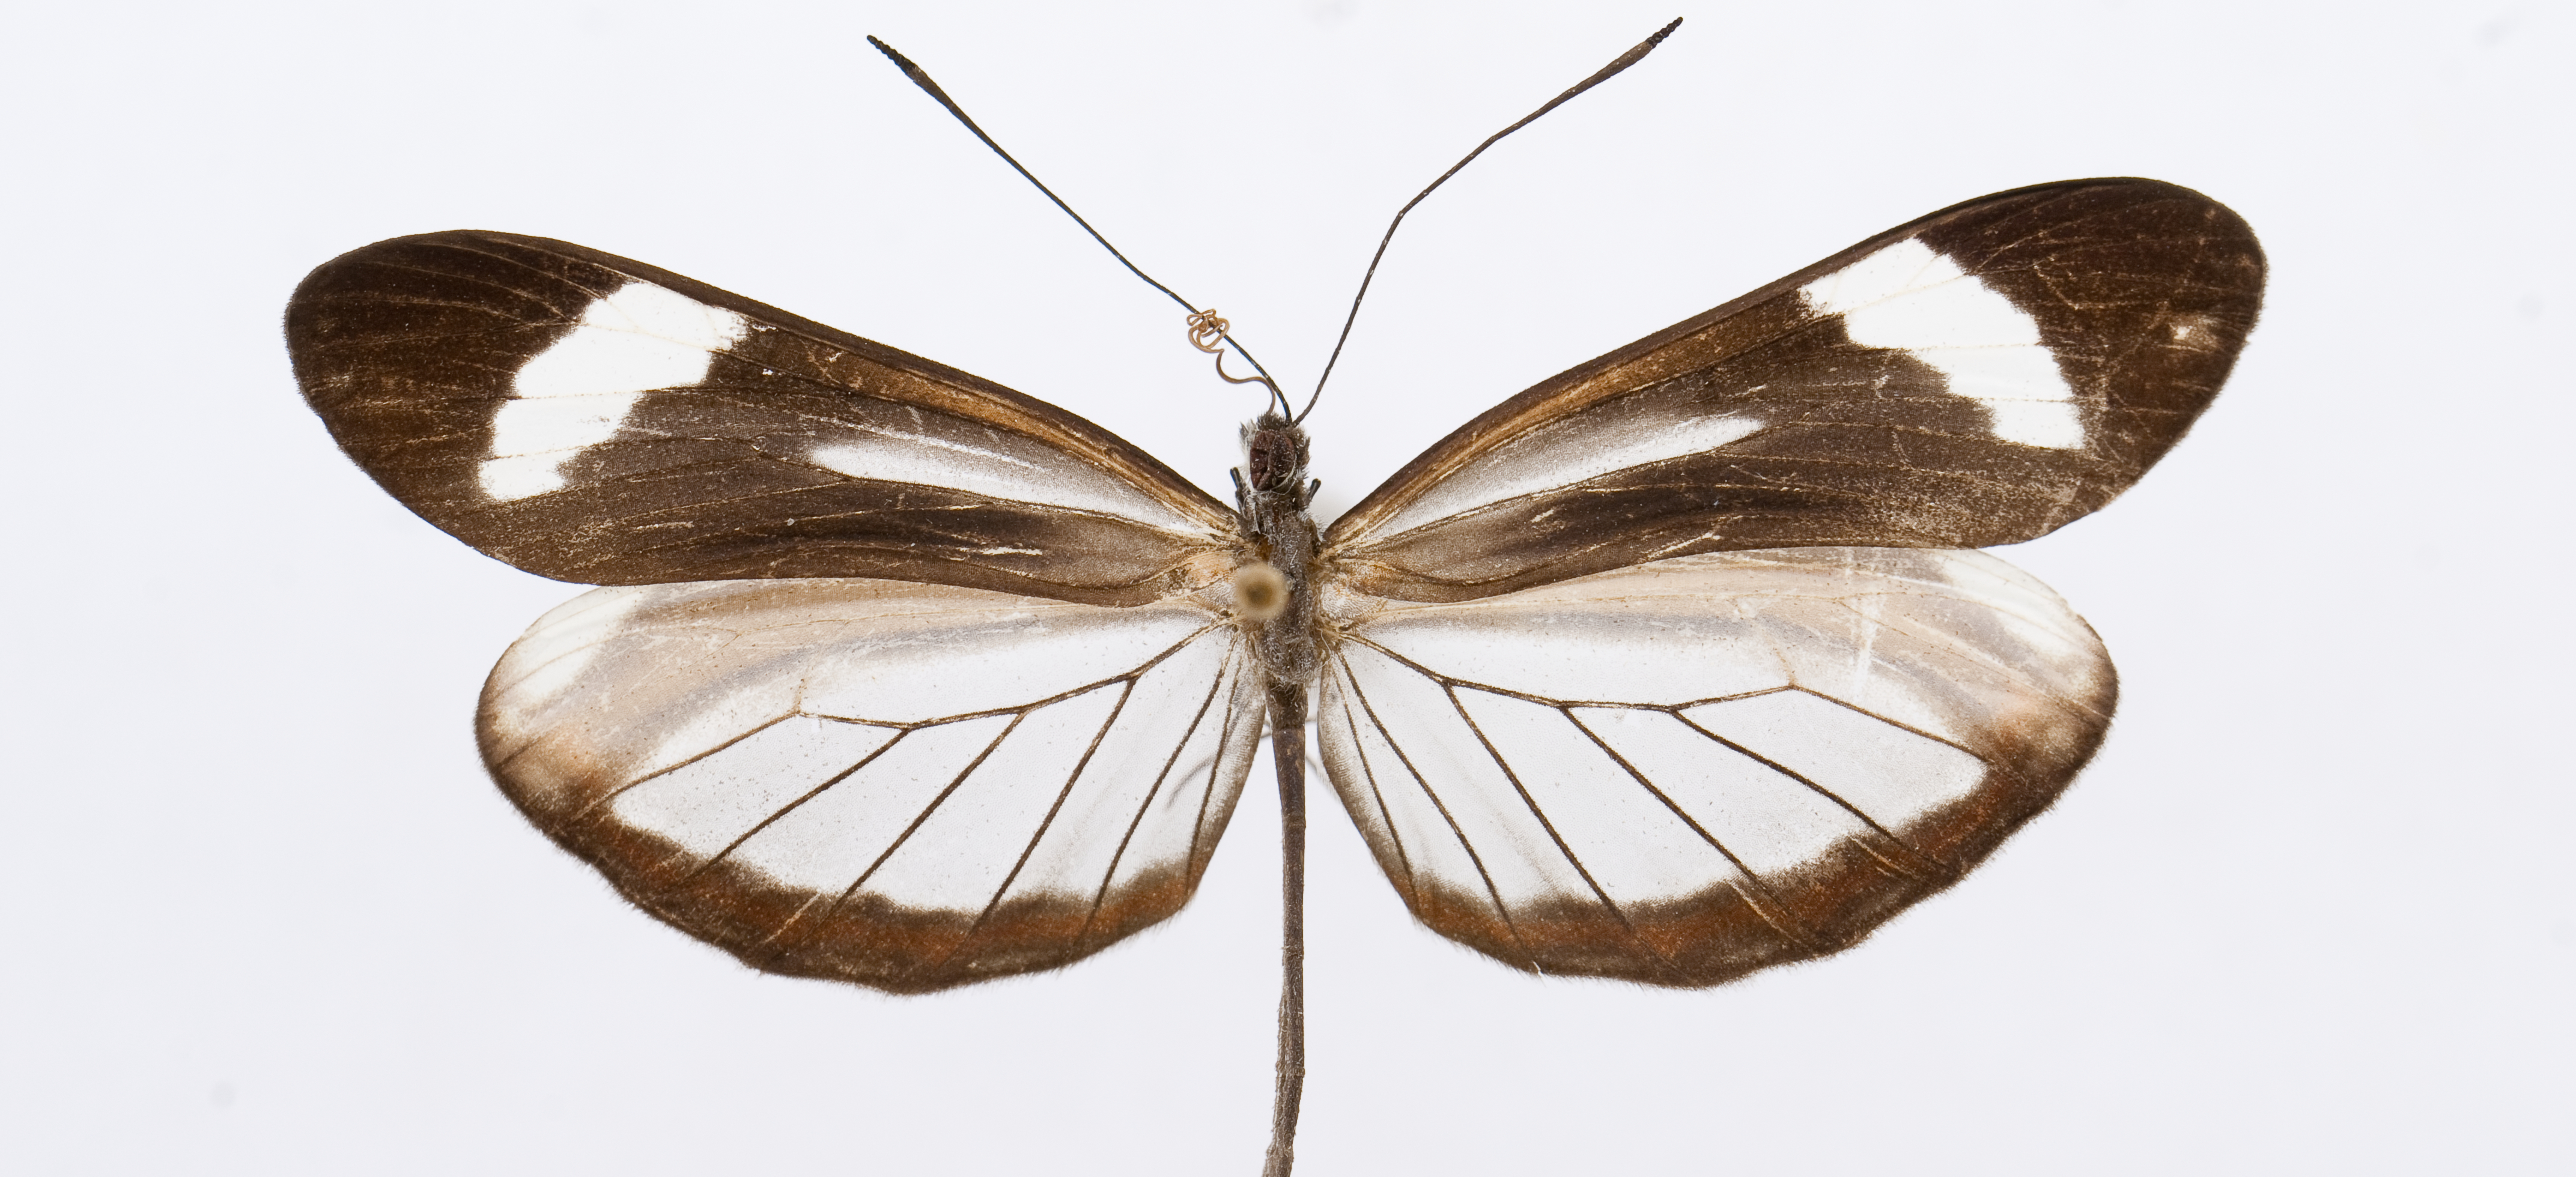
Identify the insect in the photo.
Dismorphia theucharila
